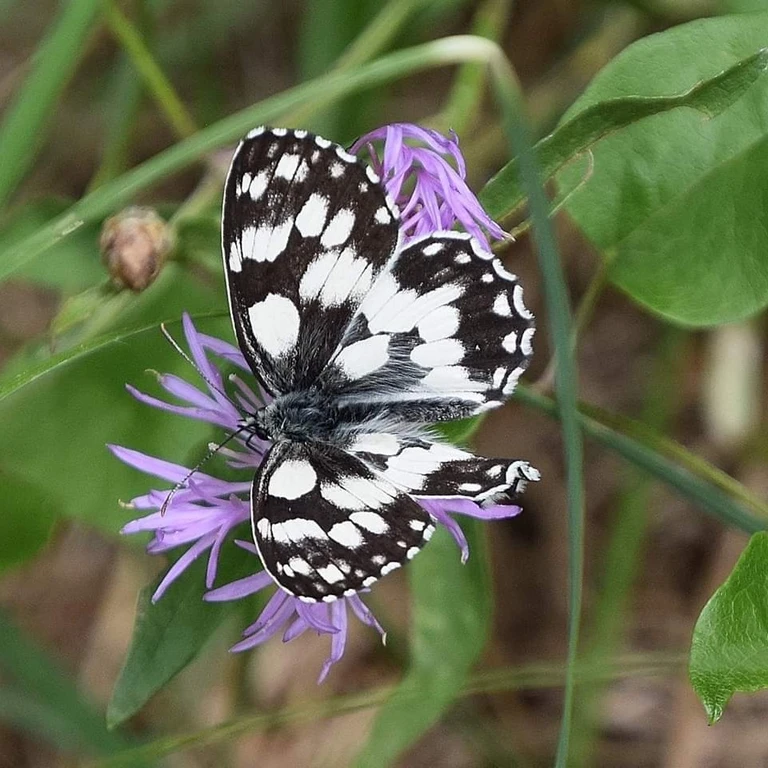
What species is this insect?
Melanargia galathea
